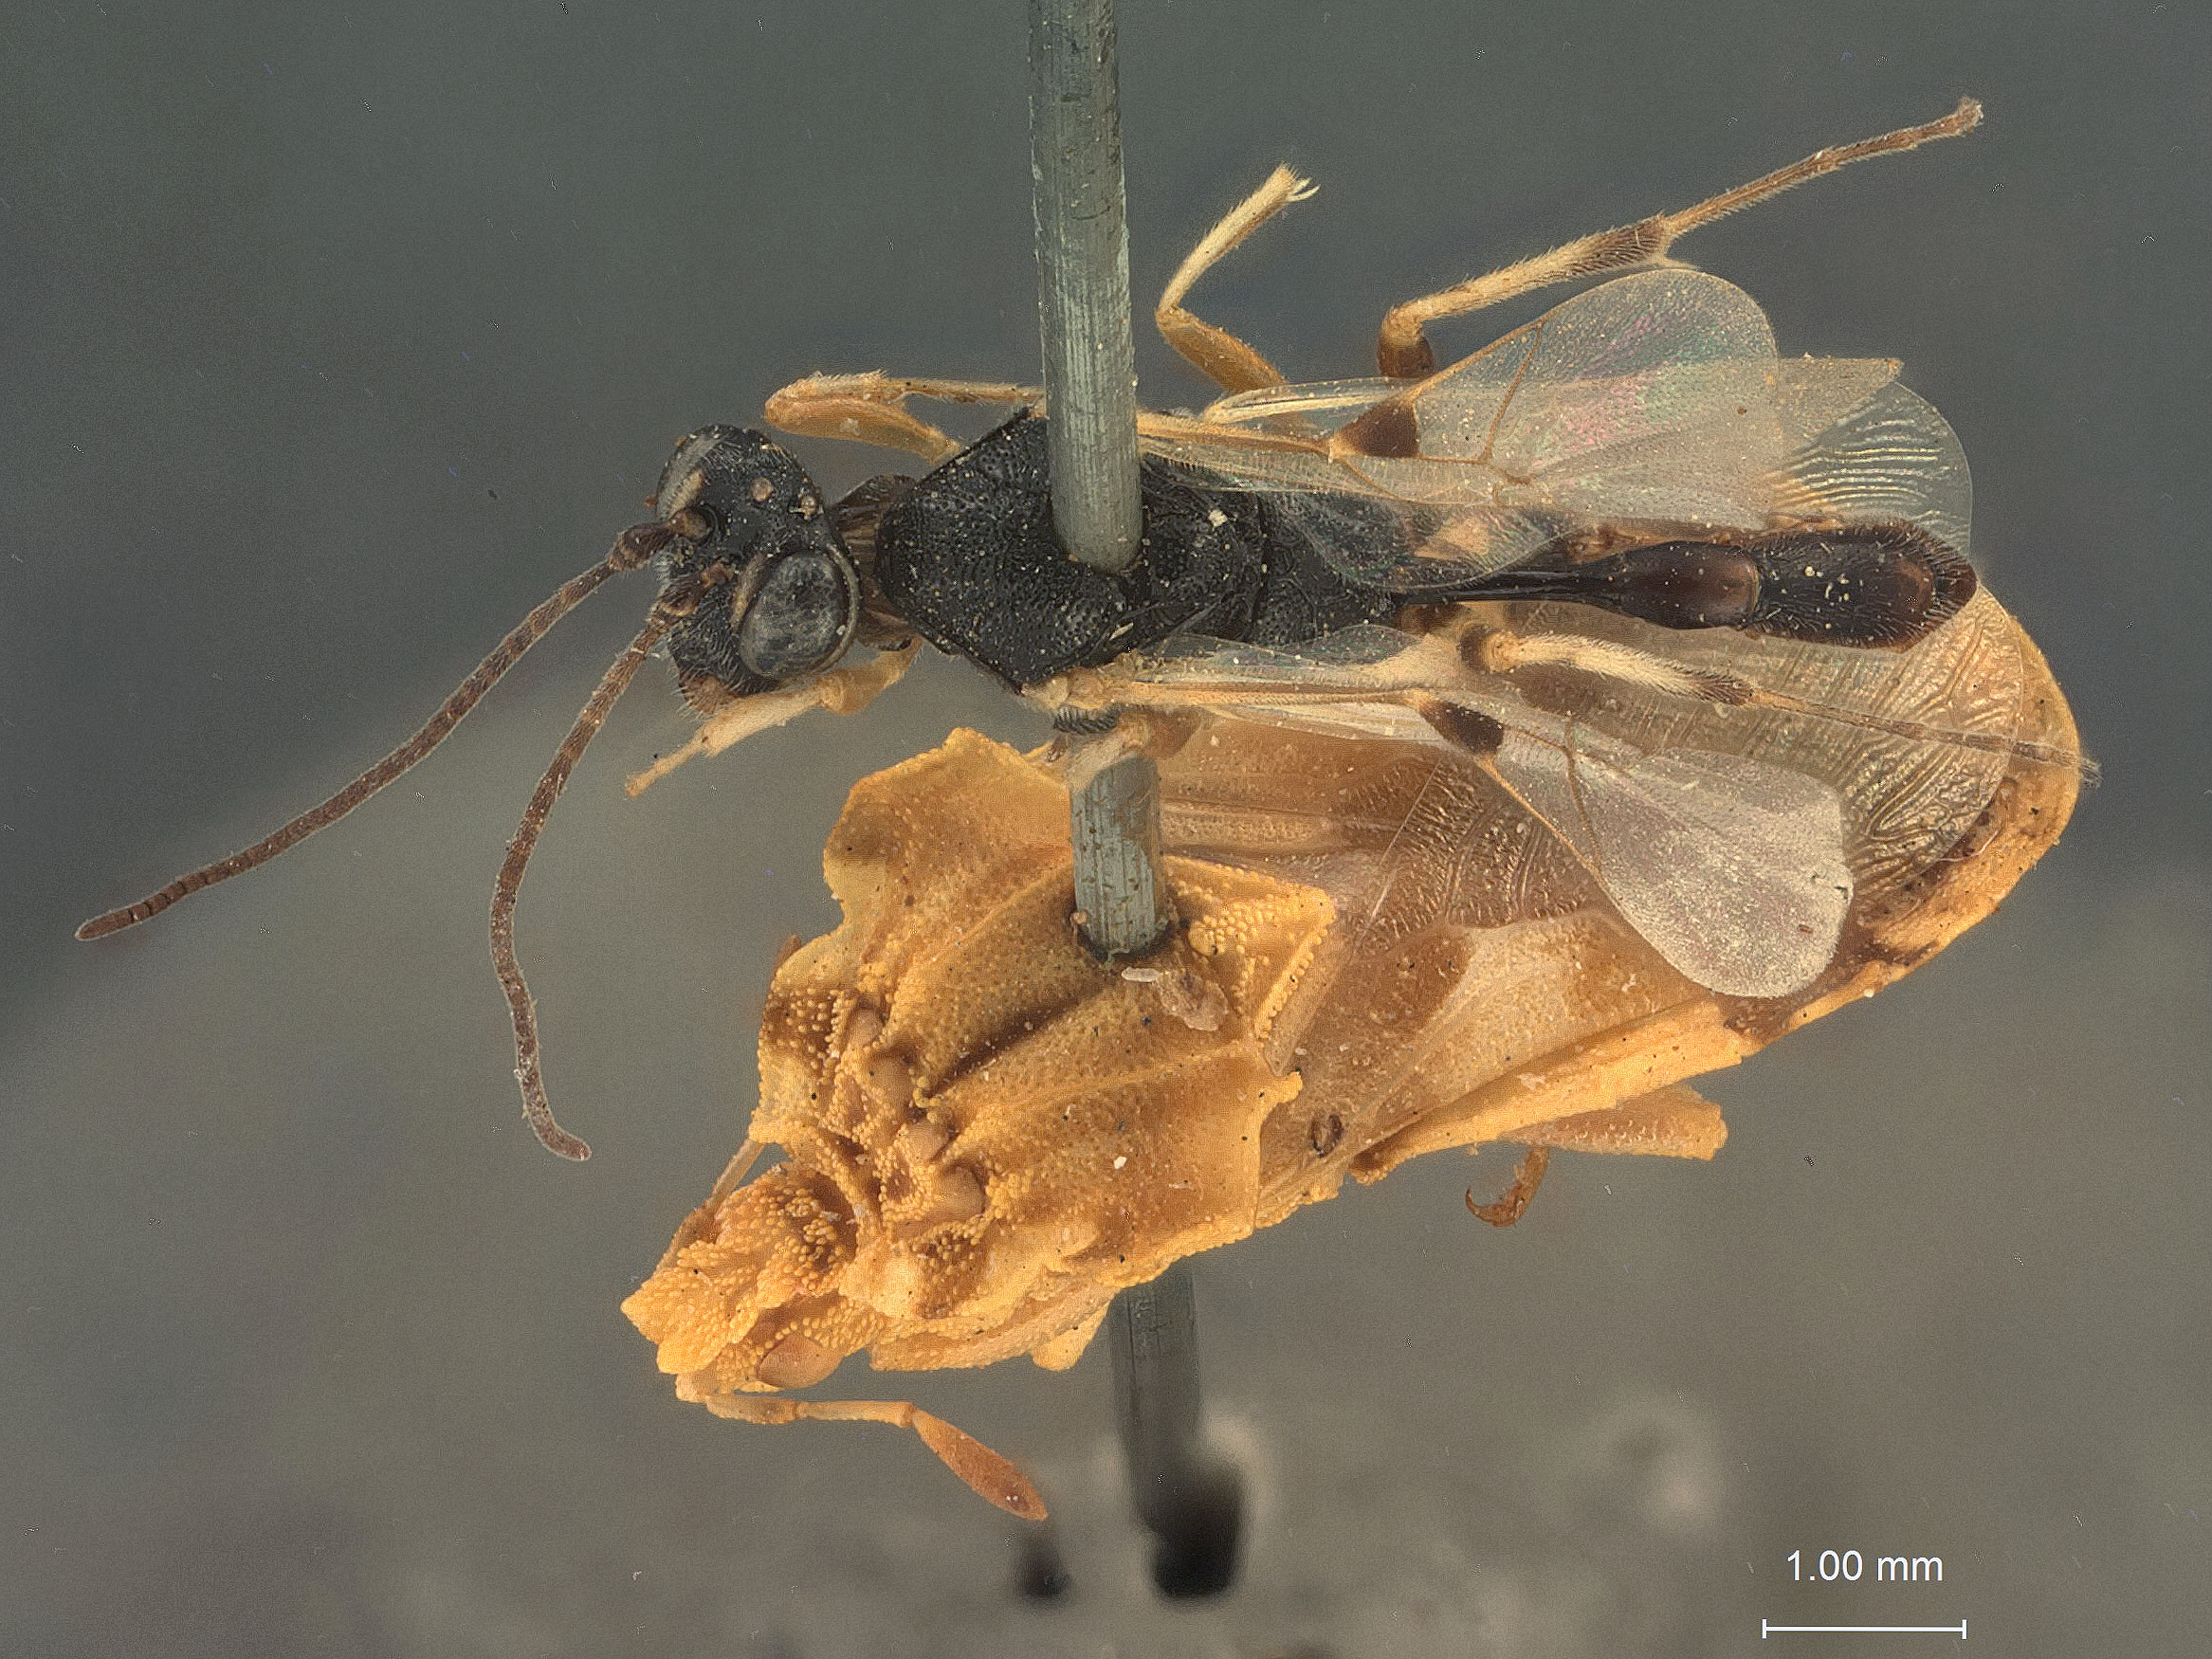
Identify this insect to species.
Cremastus nigriclypealis
